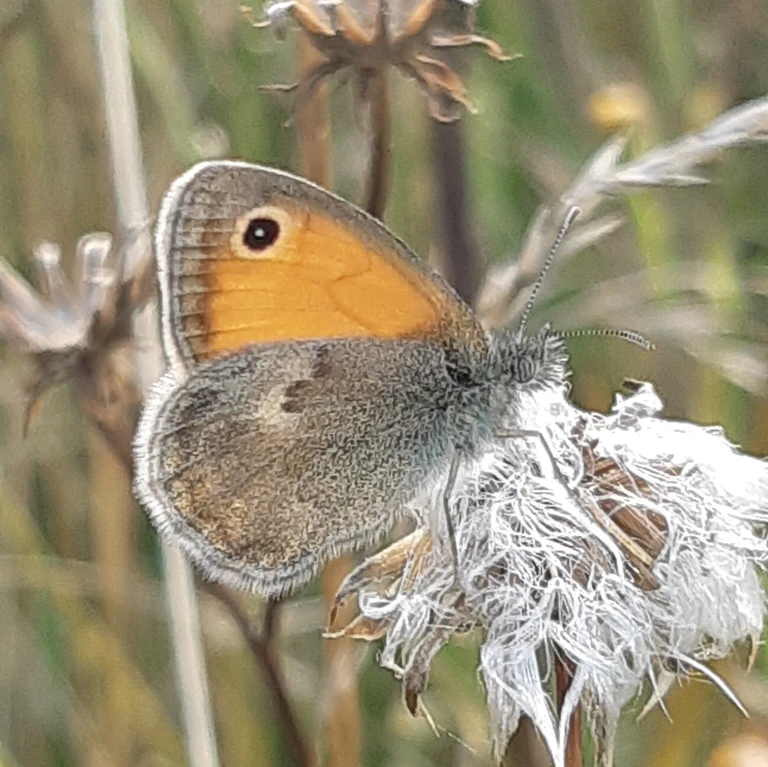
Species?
Coenonympha pamphilus
